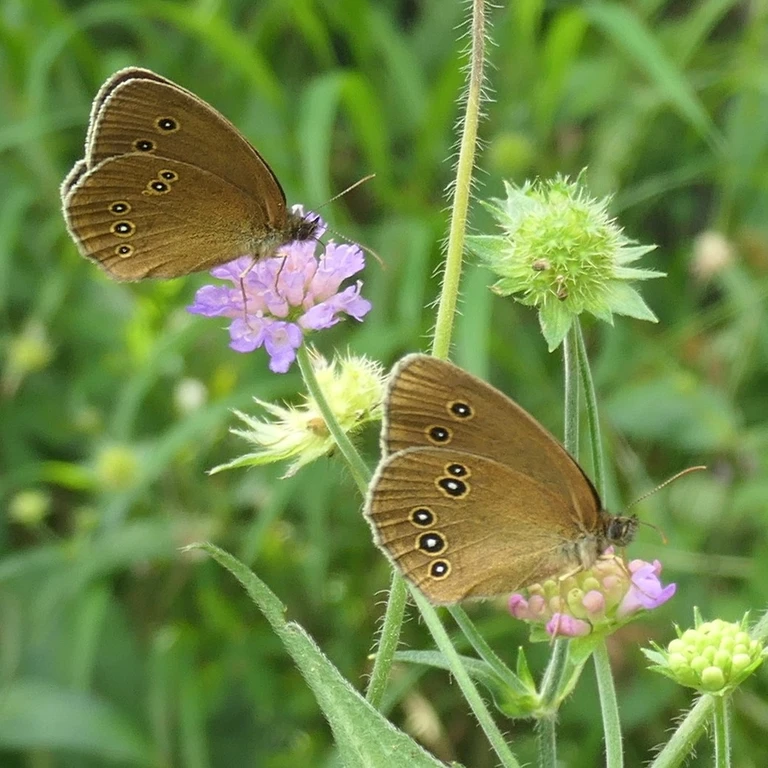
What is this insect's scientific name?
Aphantopus hyperantus
